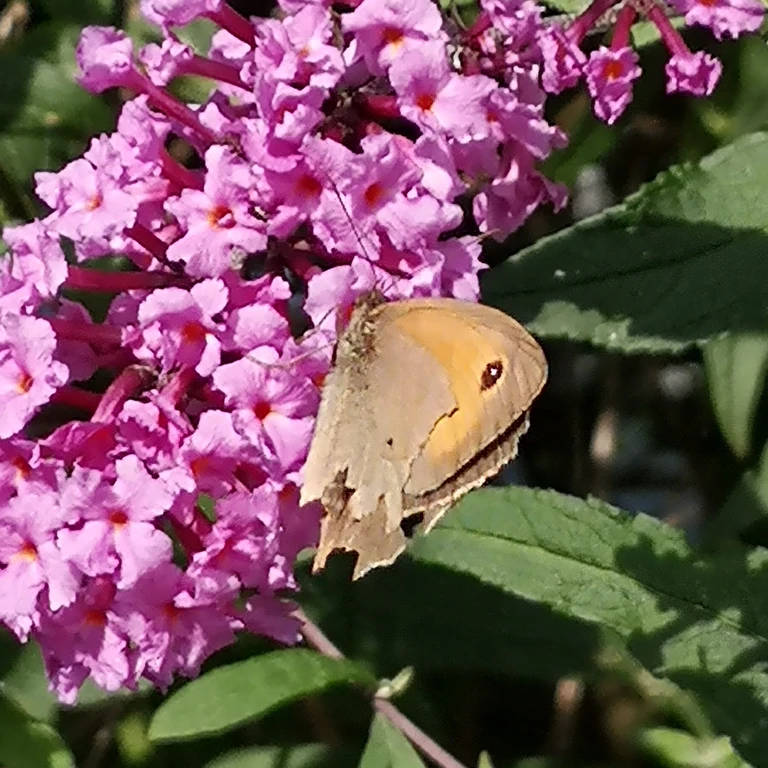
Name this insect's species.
Maniola jurtina
